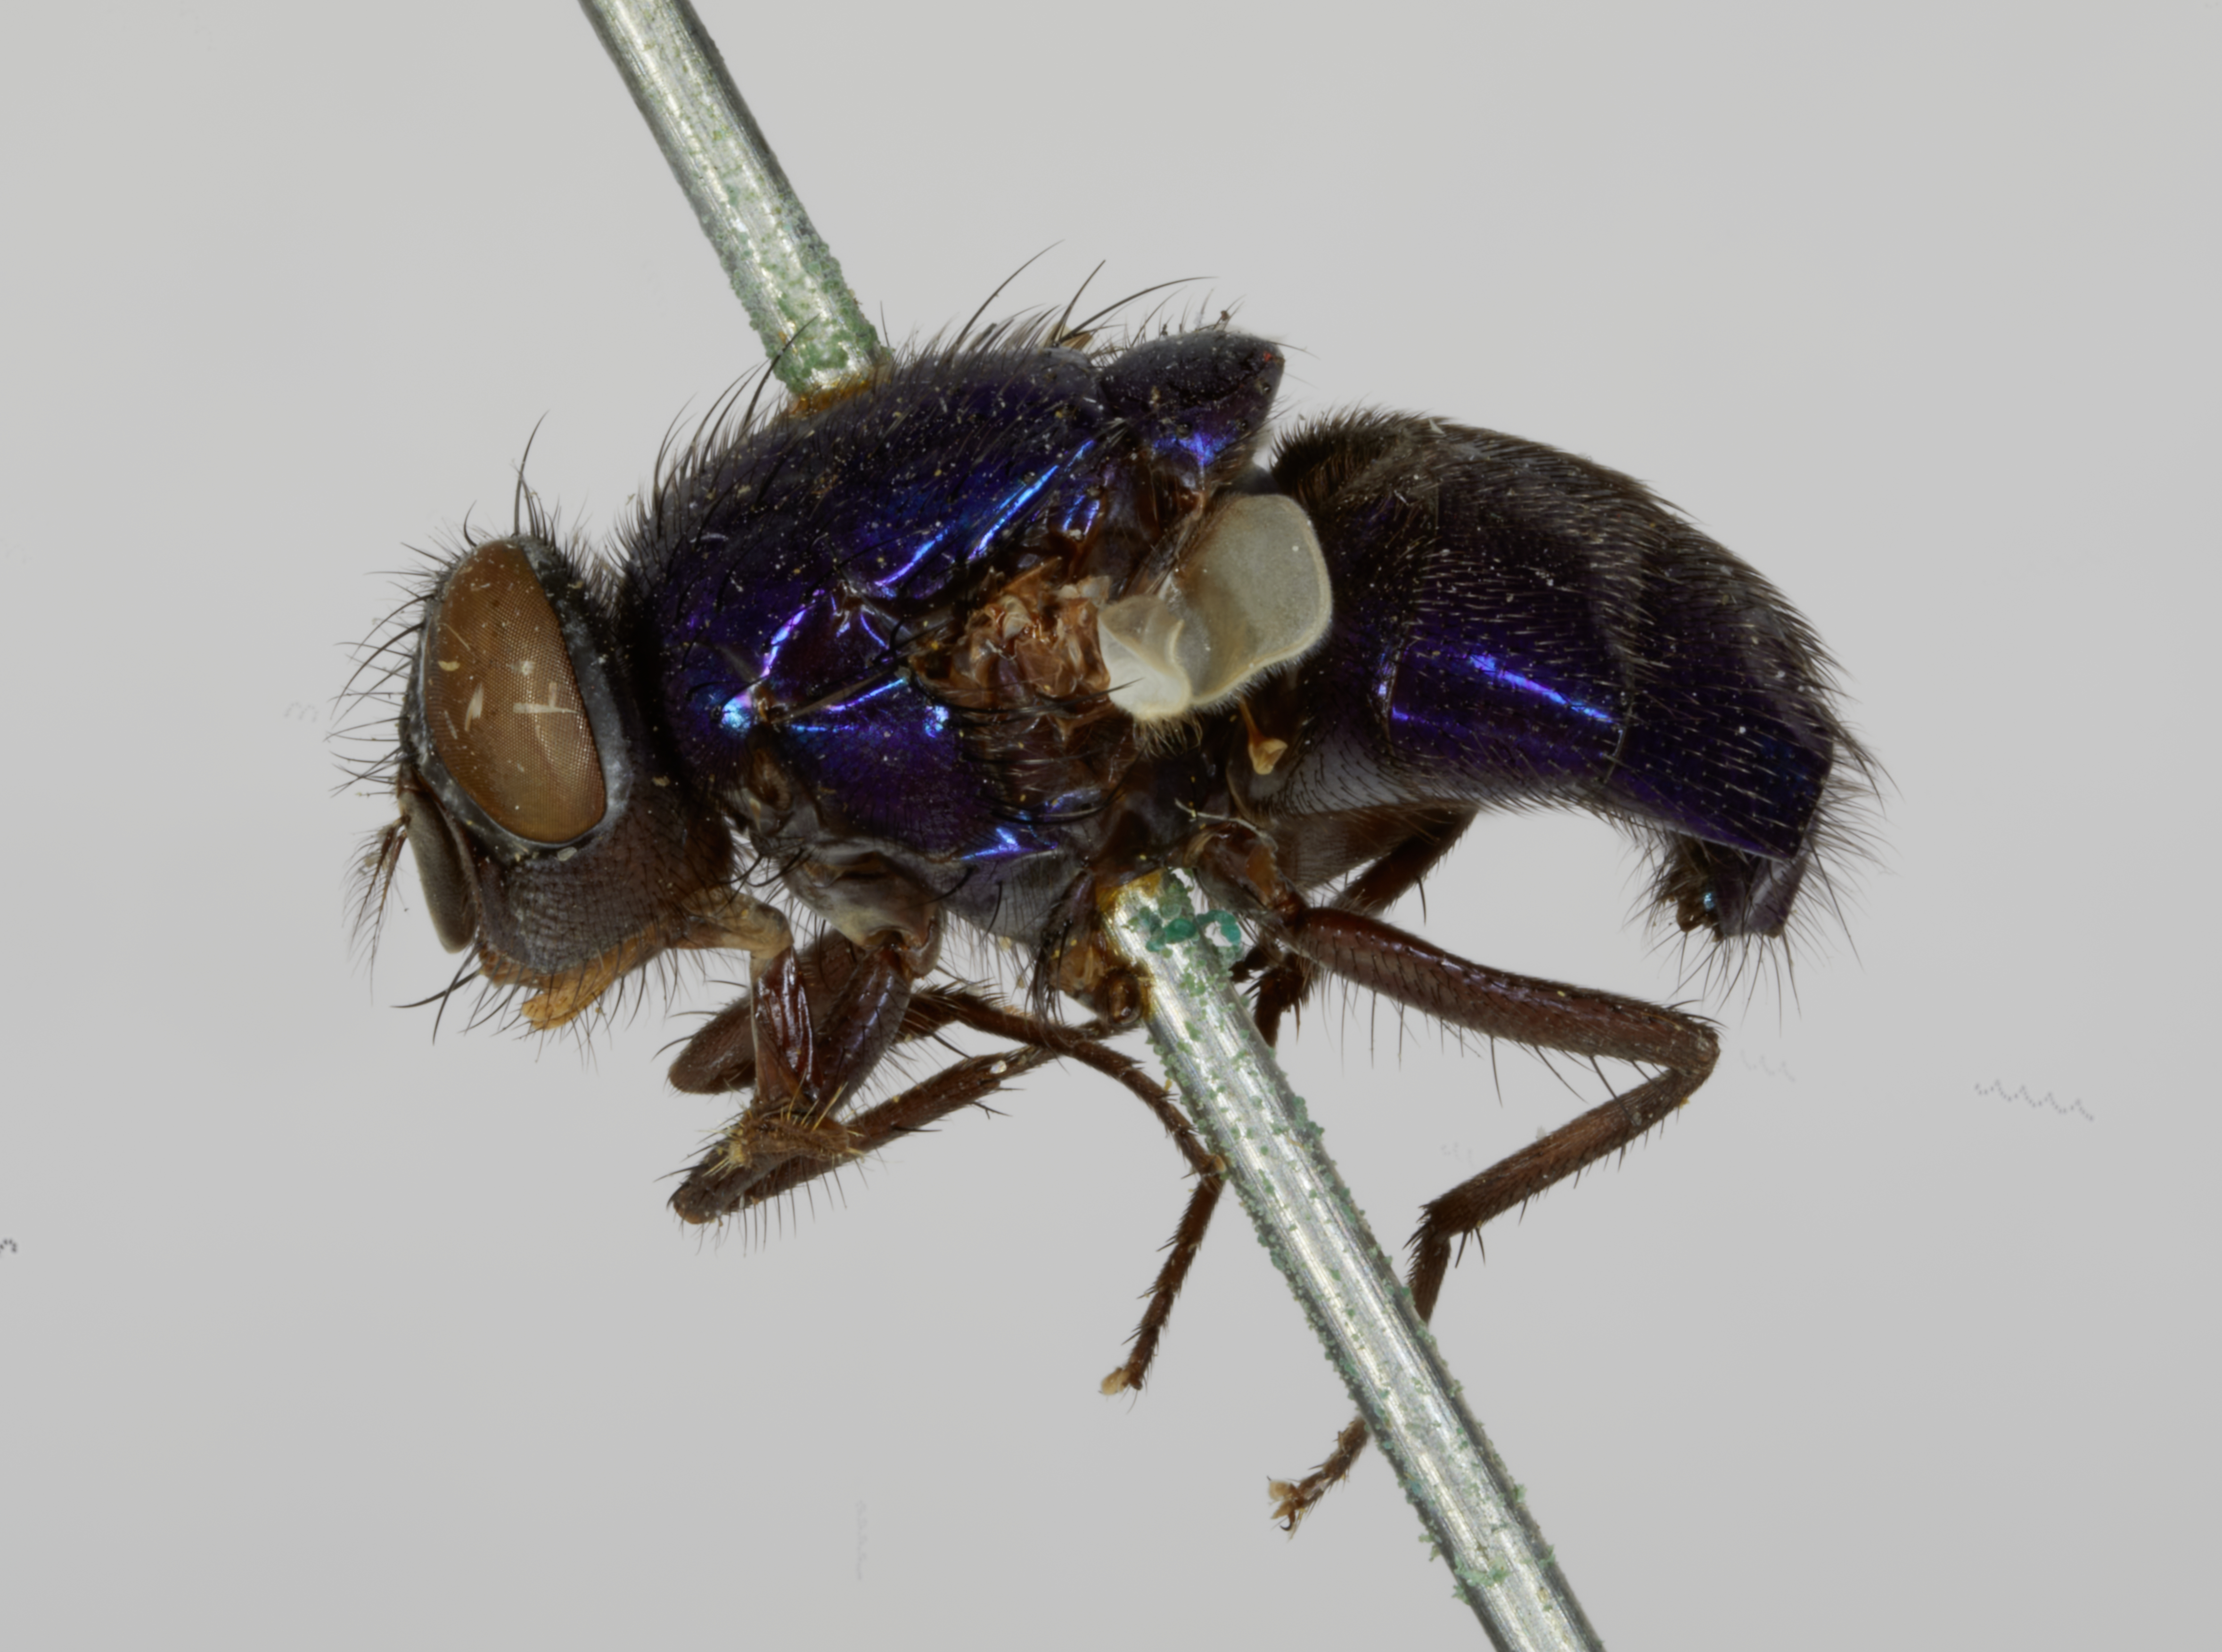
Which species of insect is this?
Lucilia illustris (also Lucilia purpurea)
